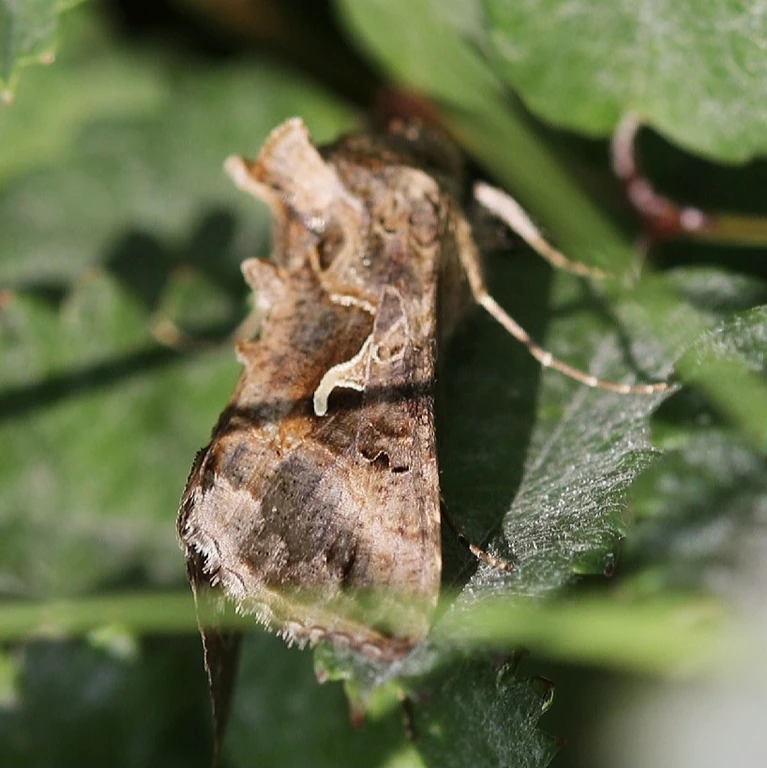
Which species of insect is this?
Autographa gamma
